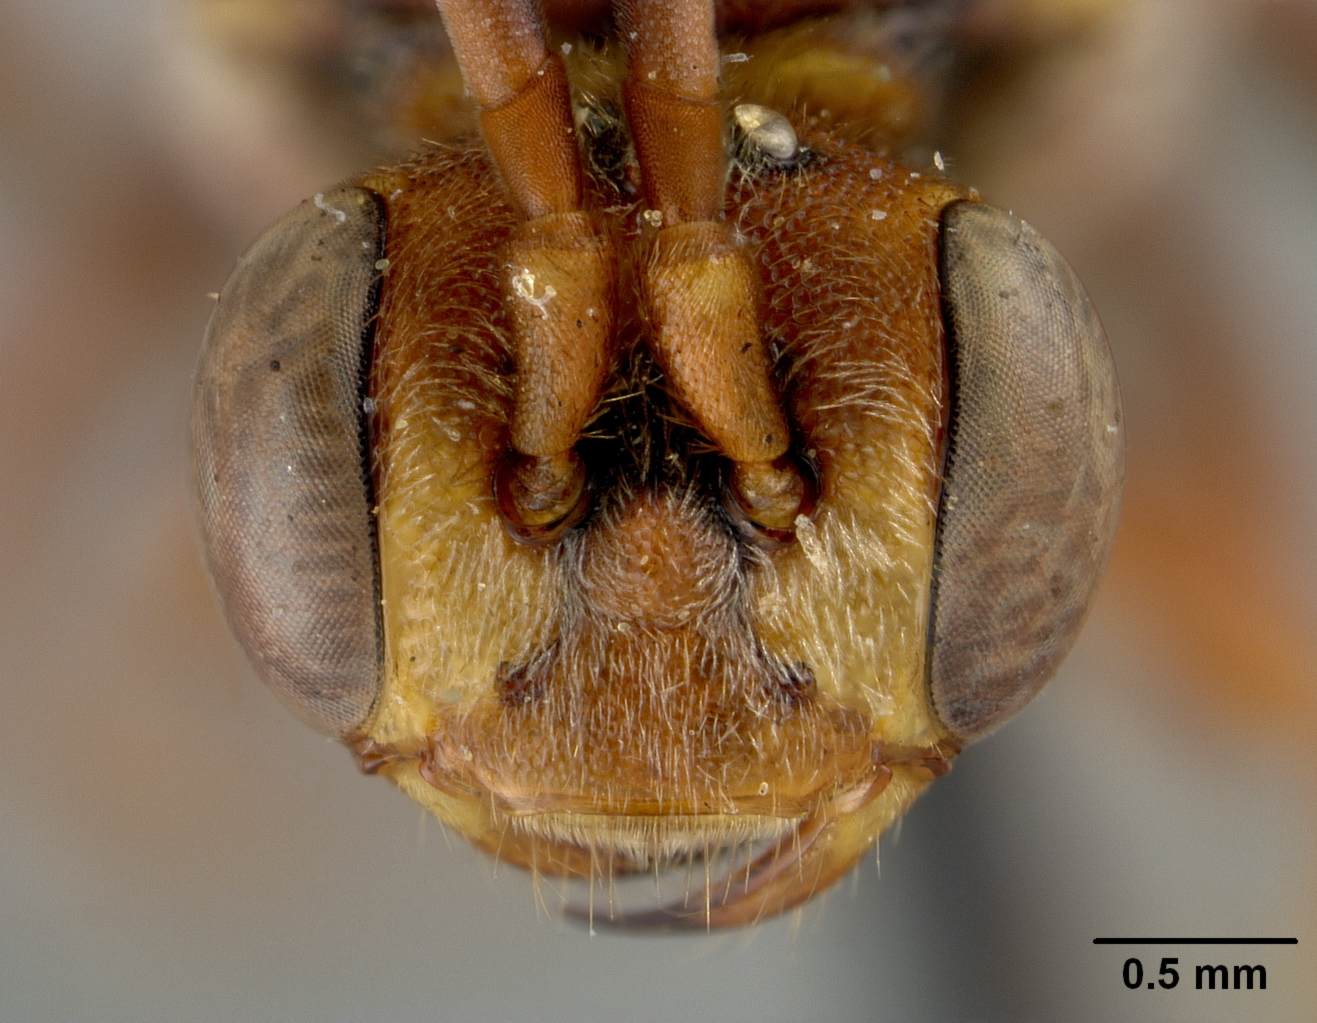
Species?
Nomada augustiana
